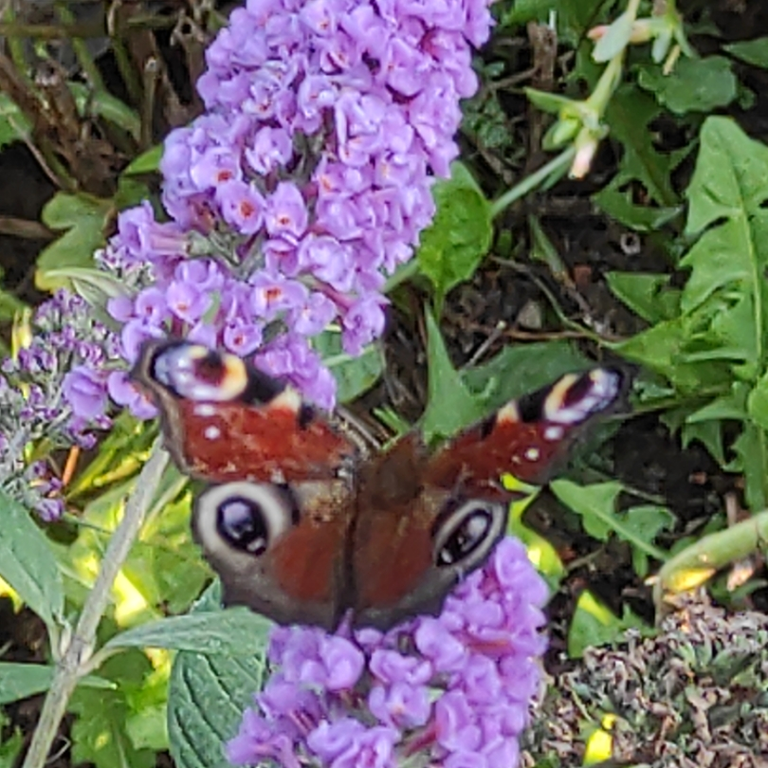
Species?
Aglais io
